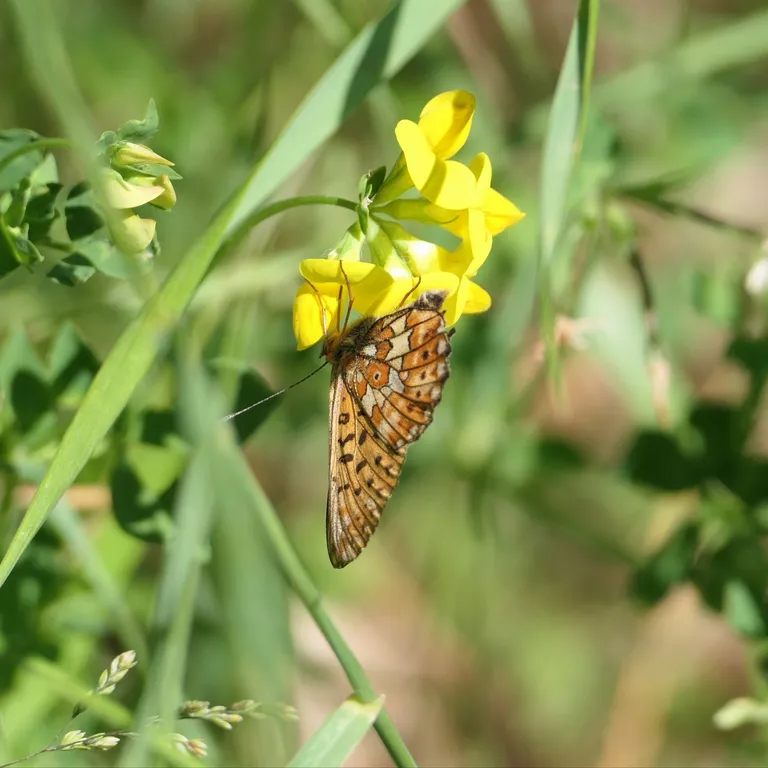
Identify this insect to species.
Boloria euphrosyne (also Clossiana euphrosyne)
